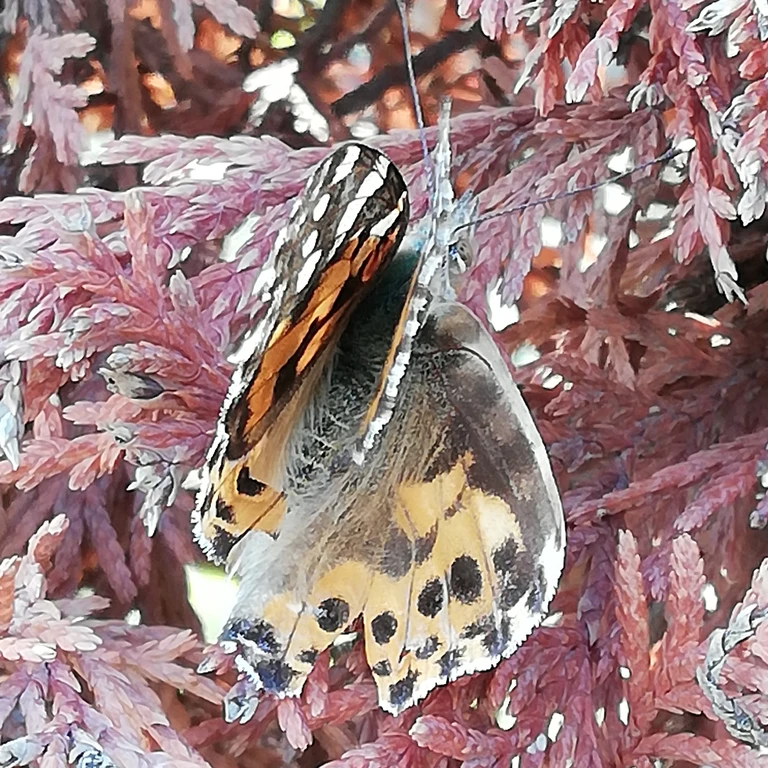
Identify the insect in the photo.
Vanessa cardui
